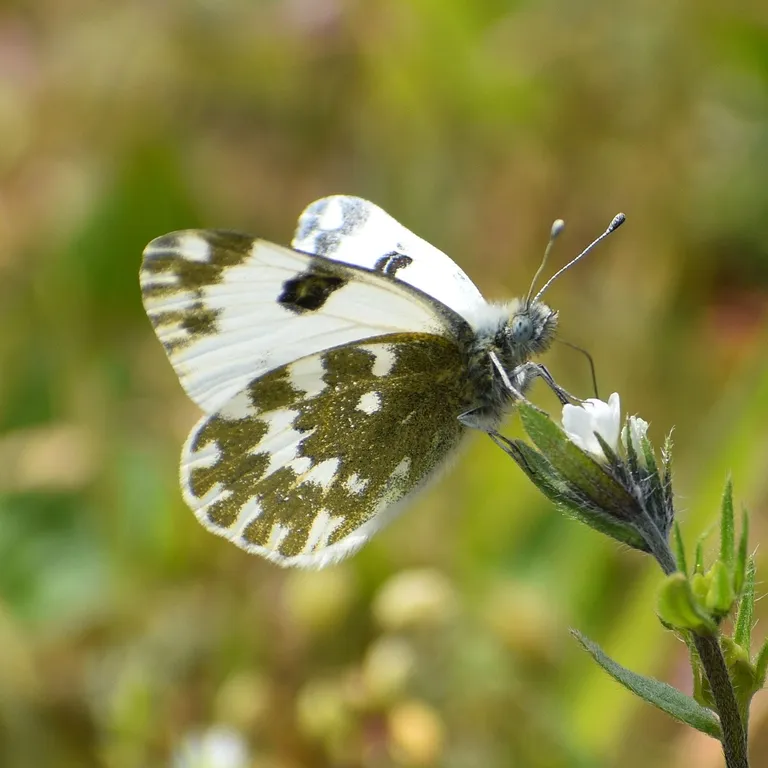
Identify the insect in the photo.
Pontia edusa
